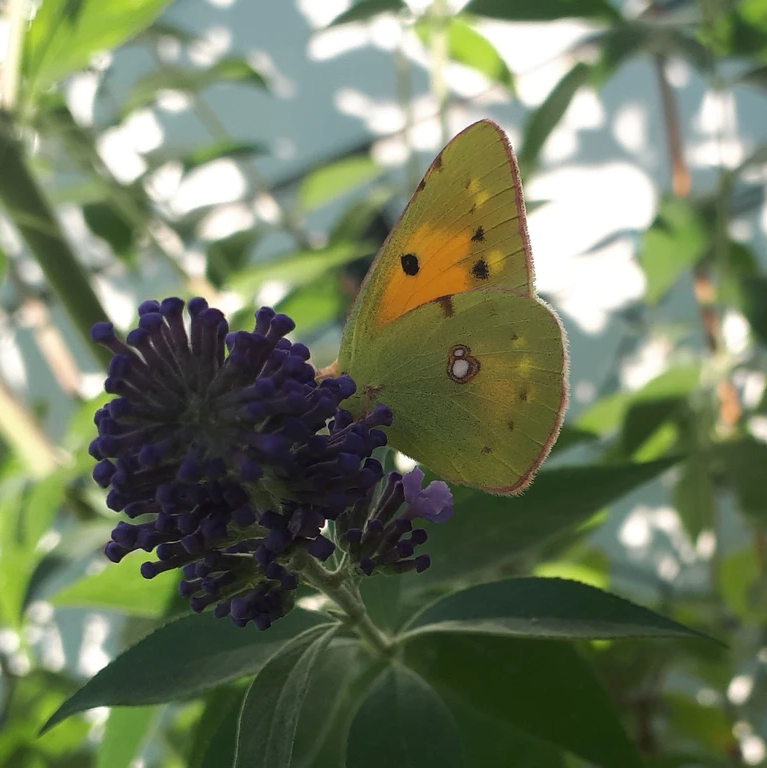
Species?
Colias croceus
